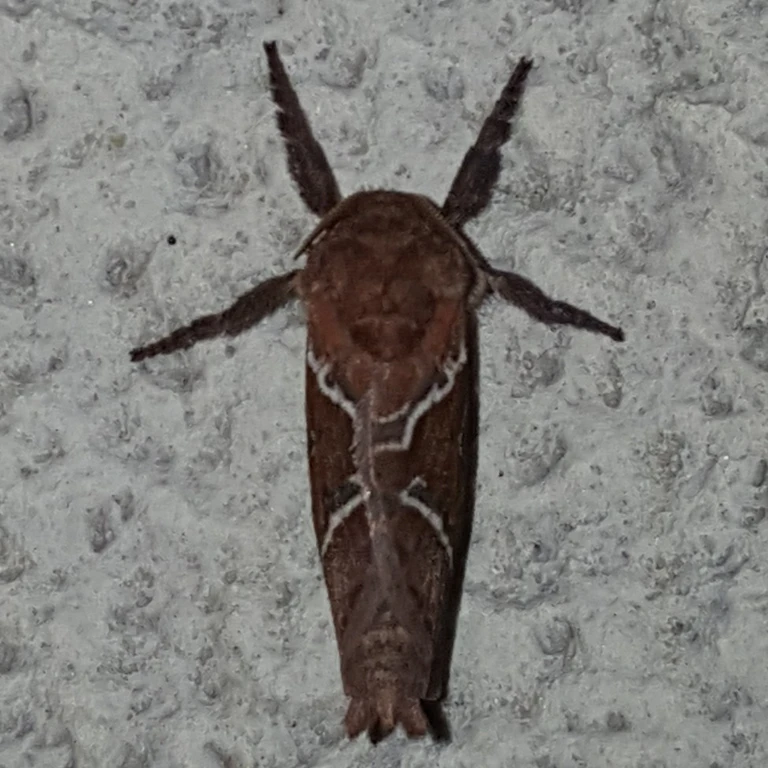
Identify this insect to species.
Triodia sylvina
